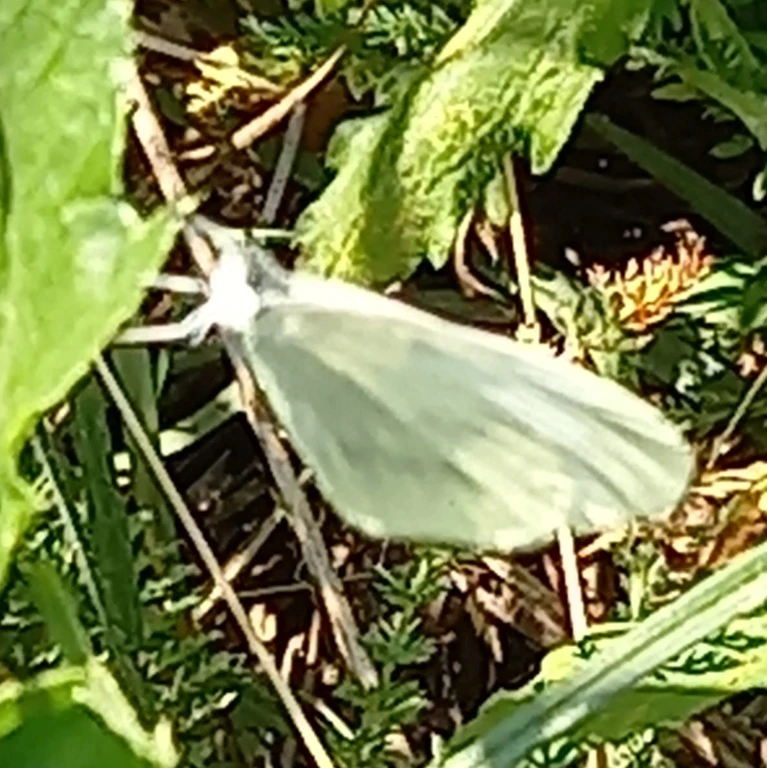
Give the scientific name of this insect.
Leptidea sinapis/juvernica
